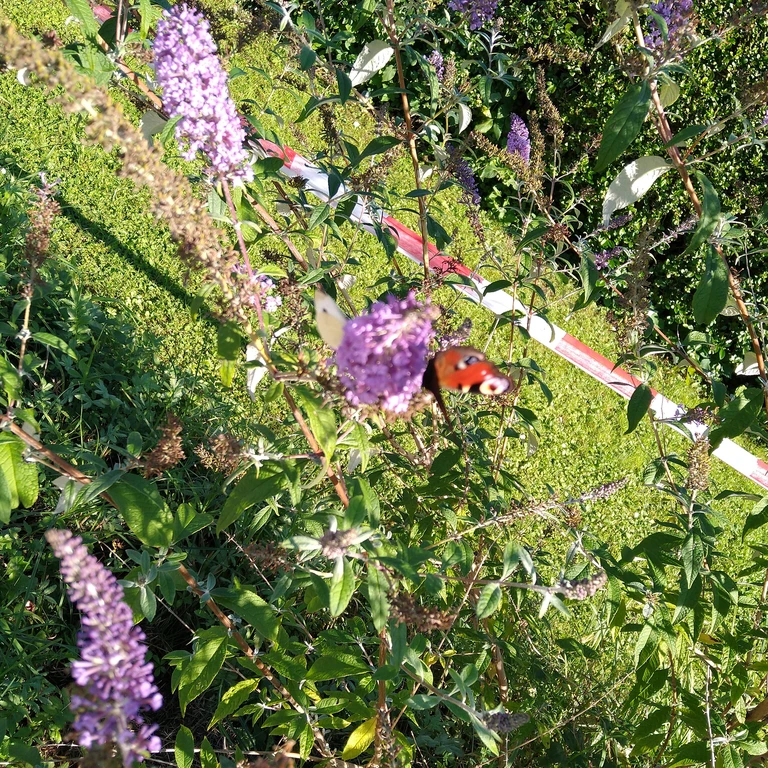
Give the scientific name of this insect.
Aglais io
